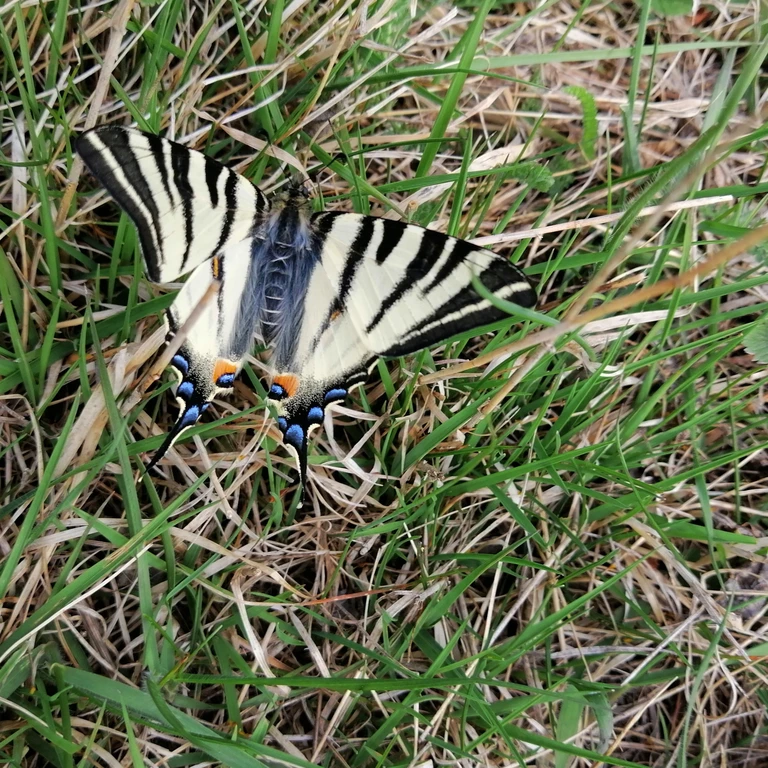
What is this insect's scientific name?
Iphiclides podalirius
